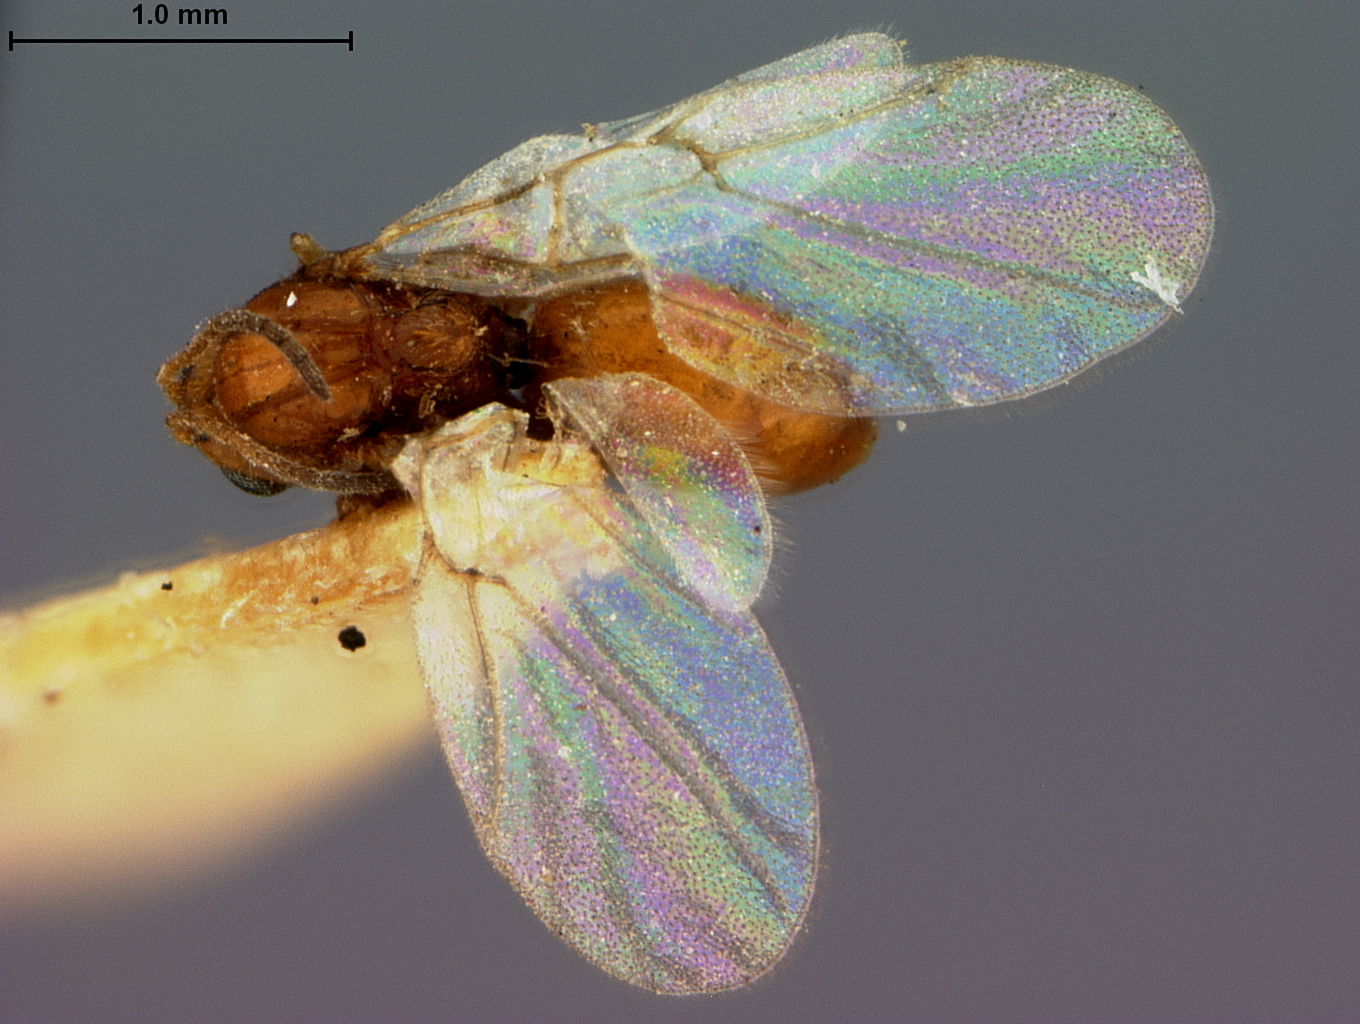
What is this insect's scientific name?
Diplolepis discalis
